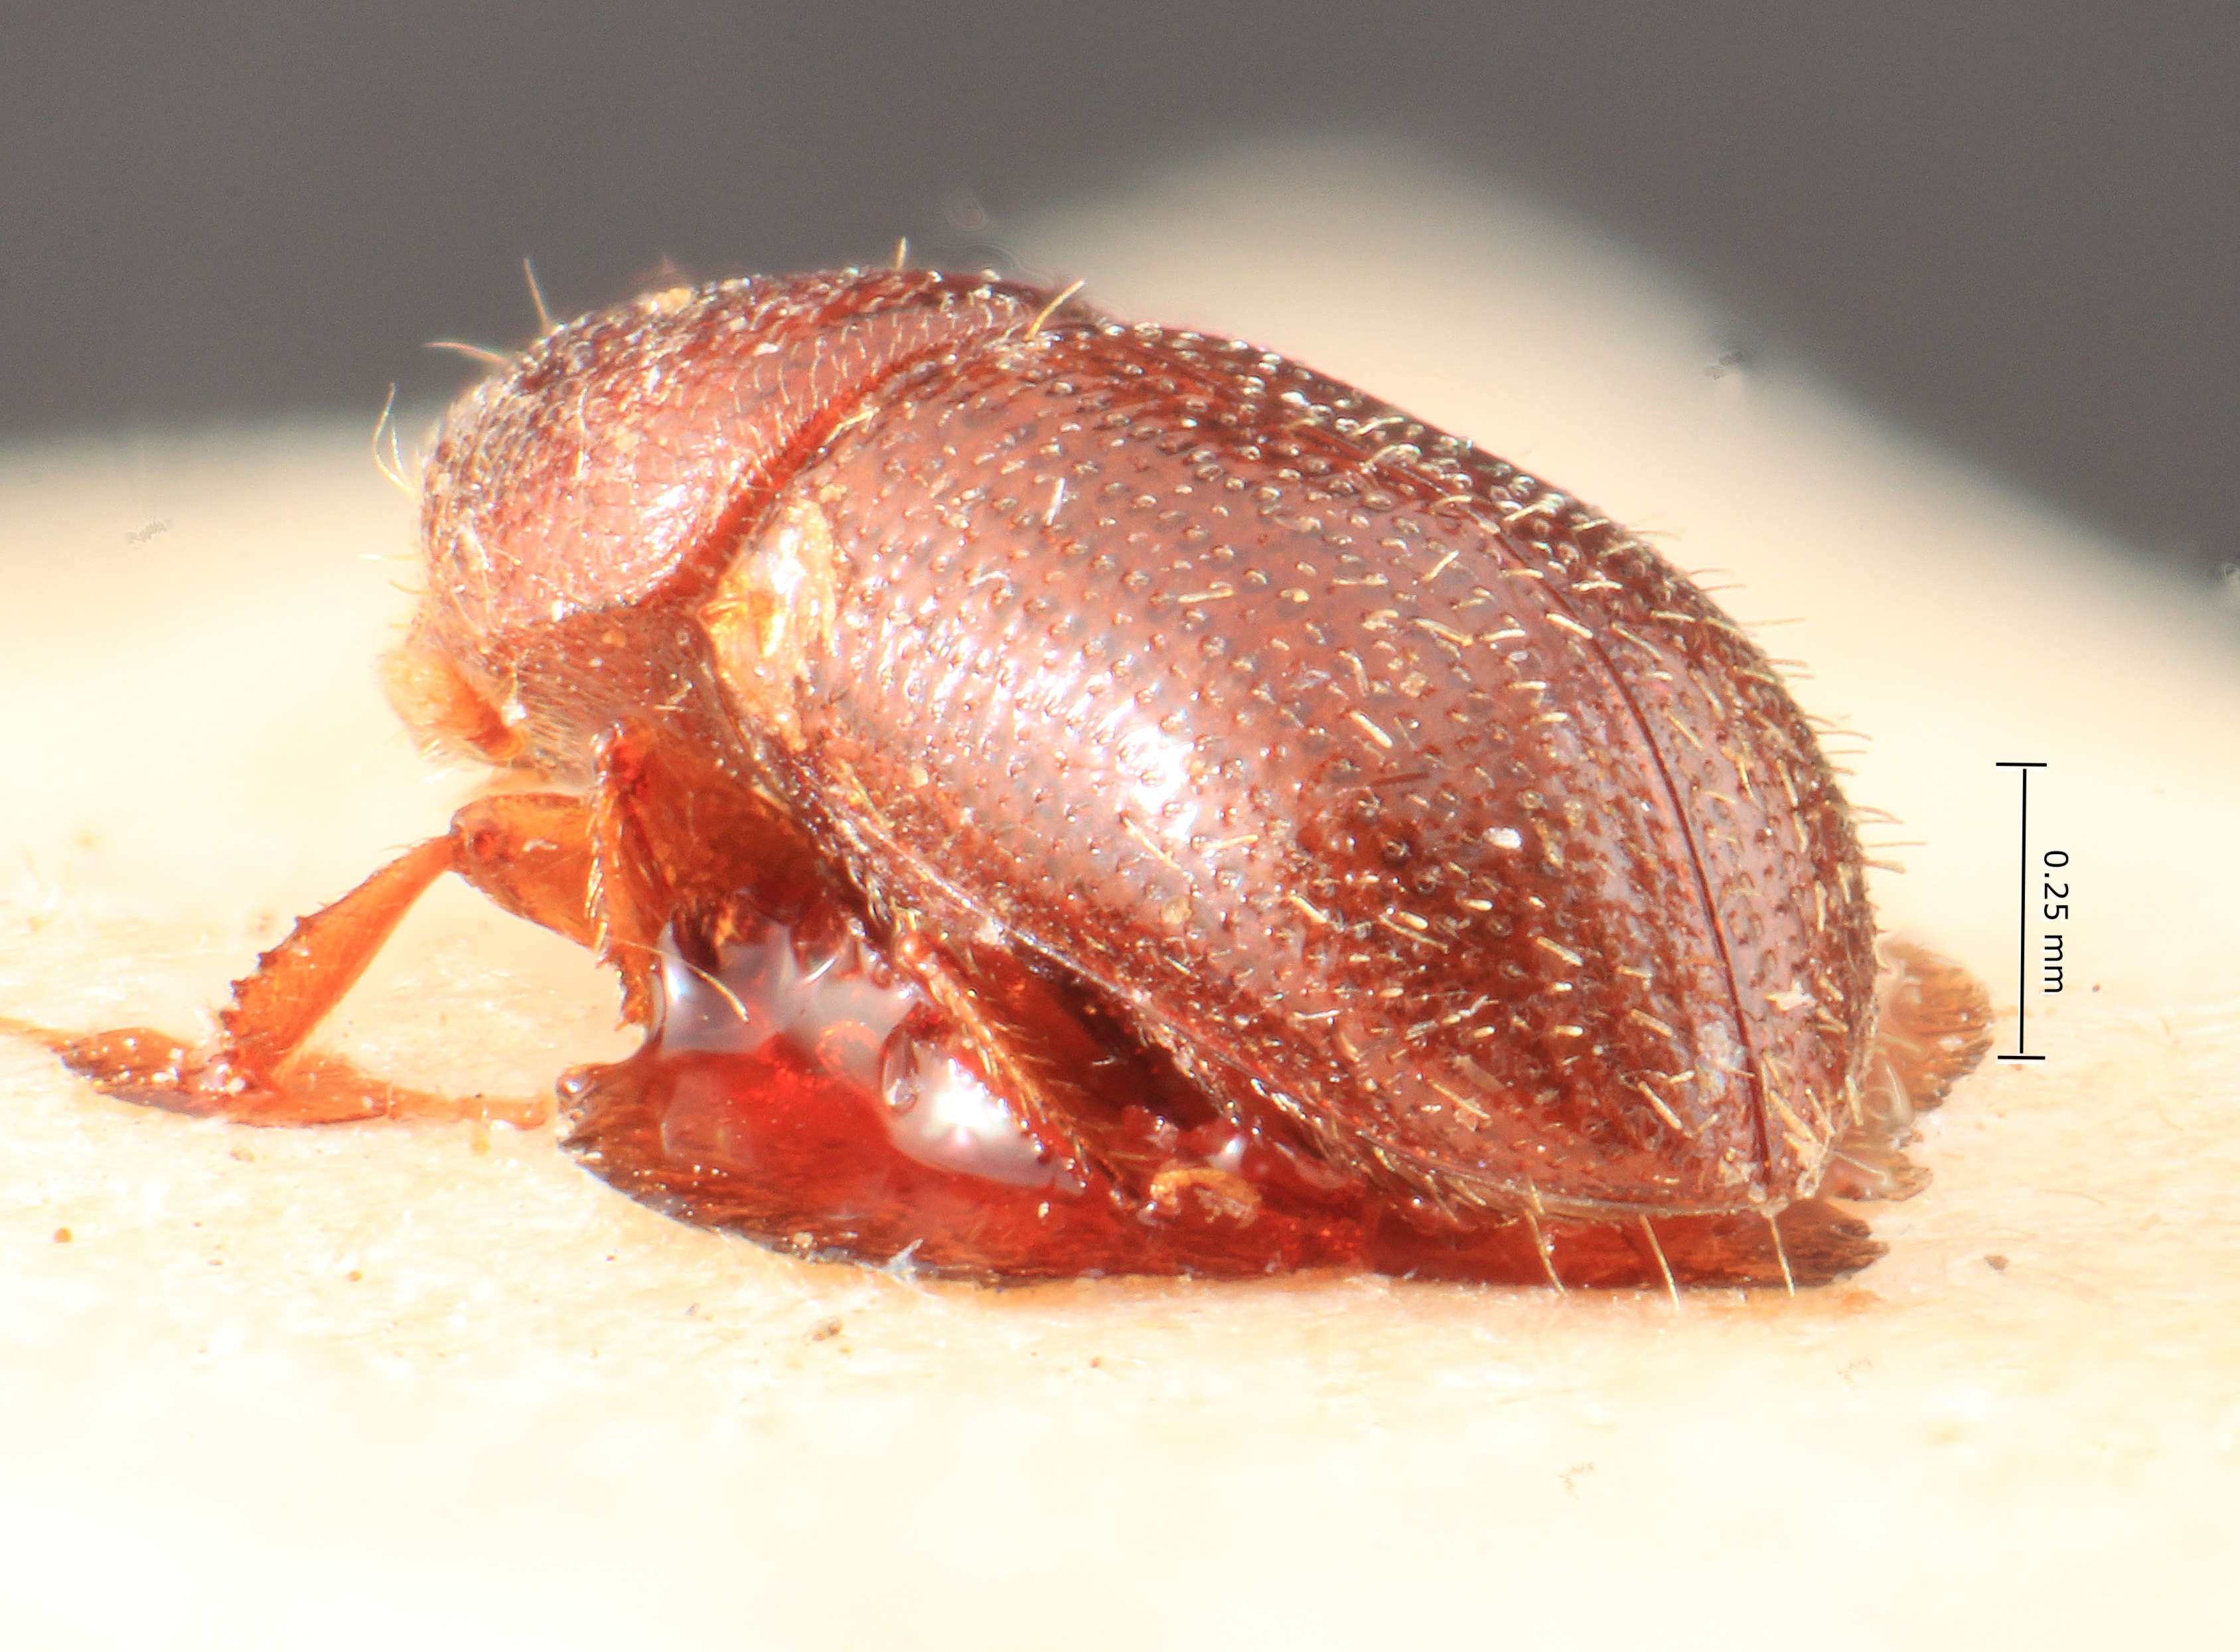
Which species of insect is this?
Poecilips brevior
